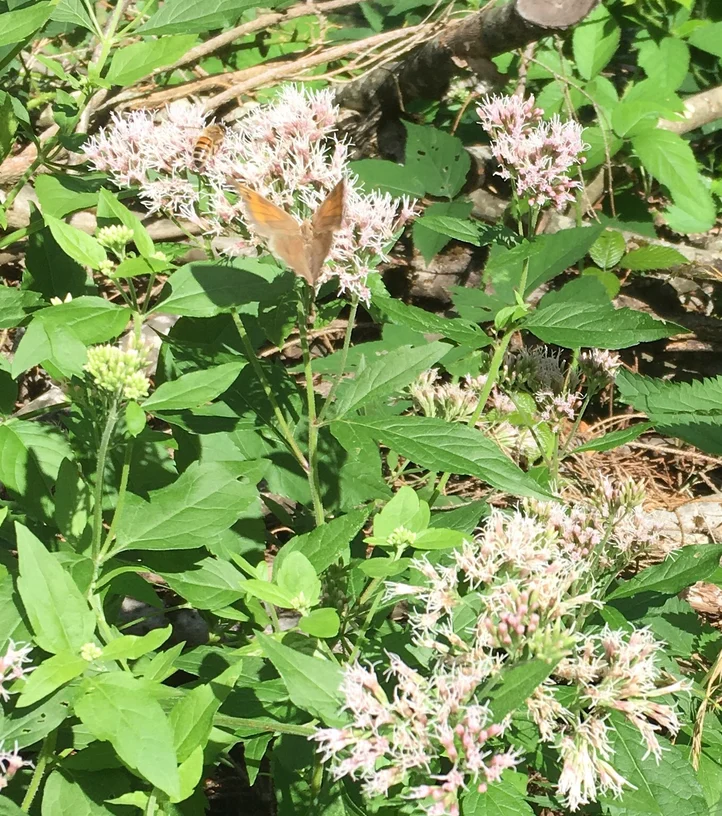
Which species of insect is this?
Maniola jurtina
